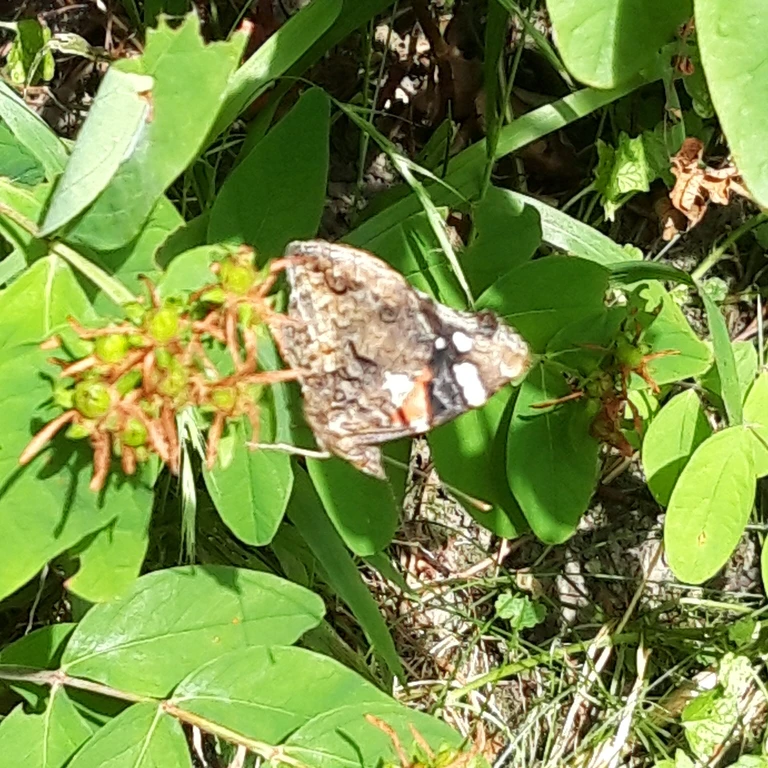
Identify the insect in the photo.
Vanessa atalanta
